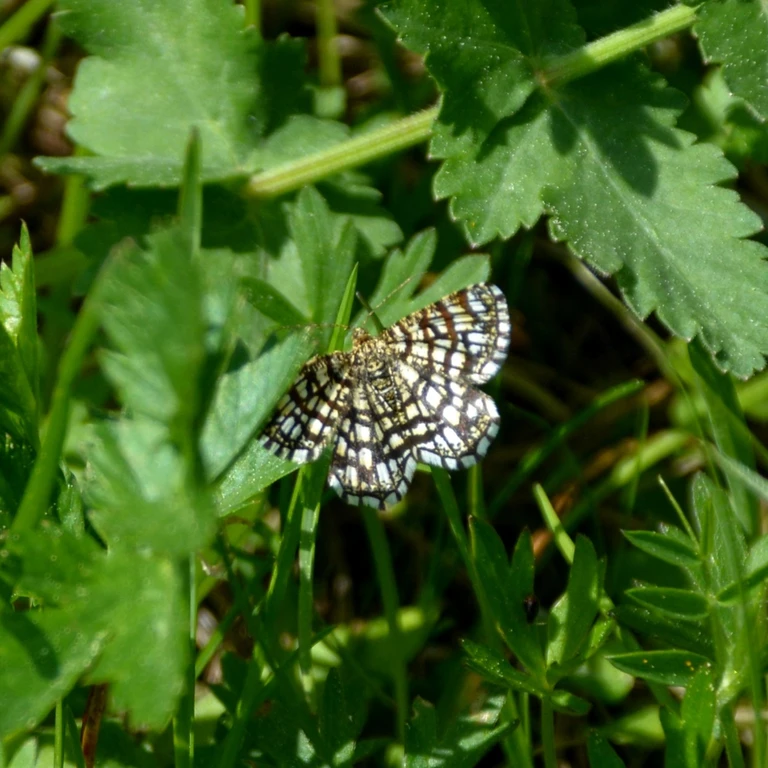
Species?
Chiasmia clathrata
